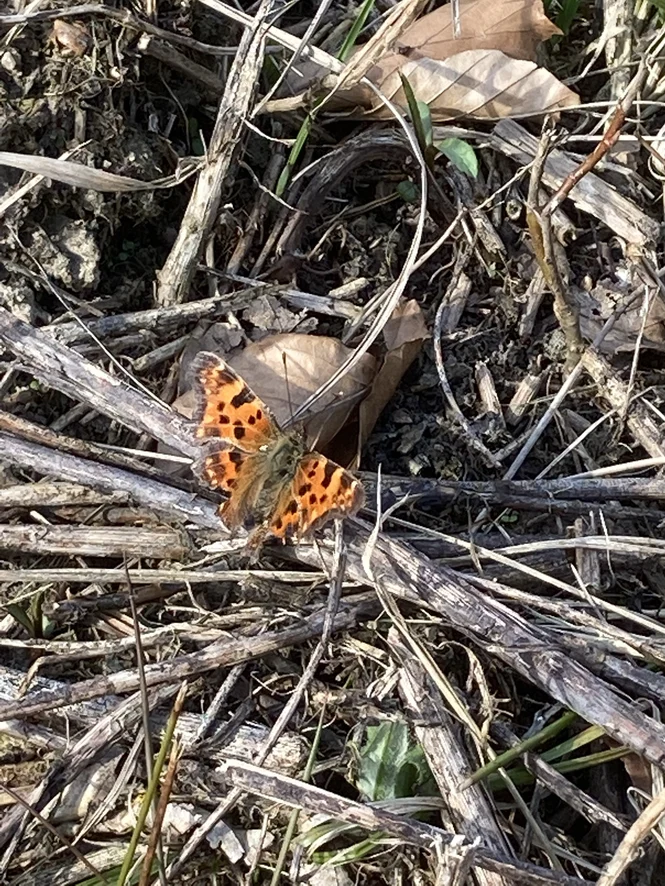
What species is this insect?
Polygonia c-album
